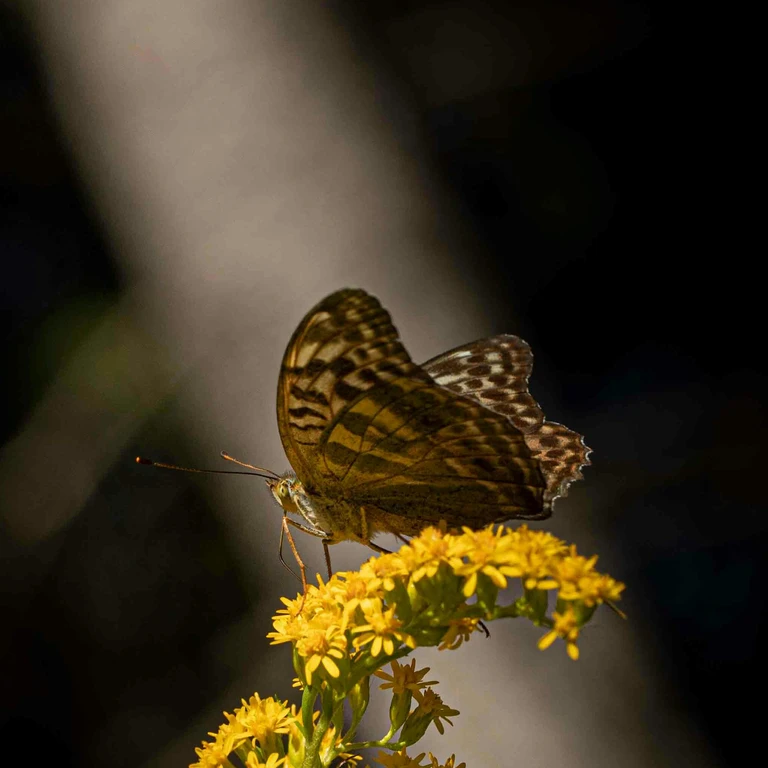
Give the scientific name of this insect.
Argynnis paphia
